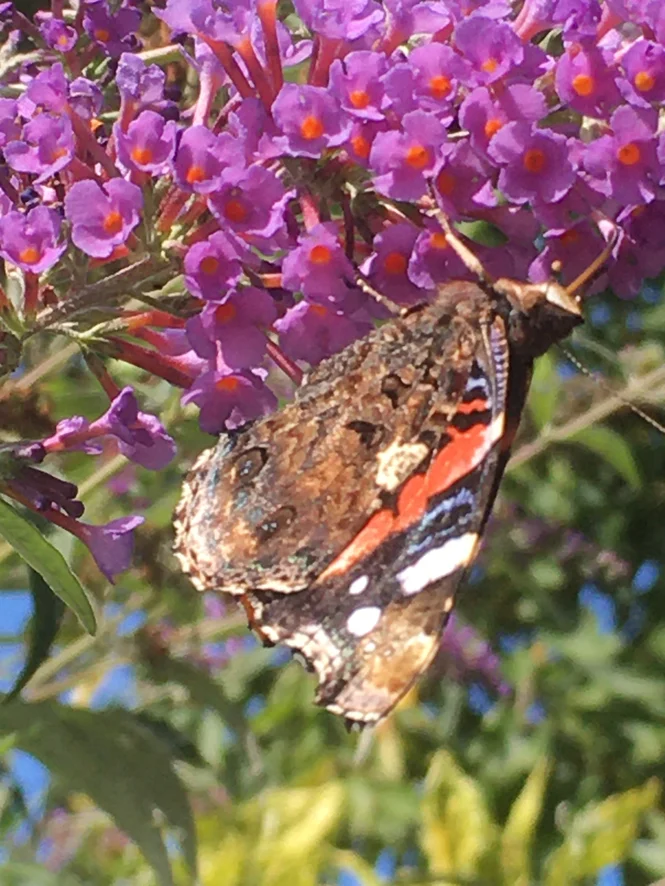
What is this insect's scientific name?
Vanessa atalanta
